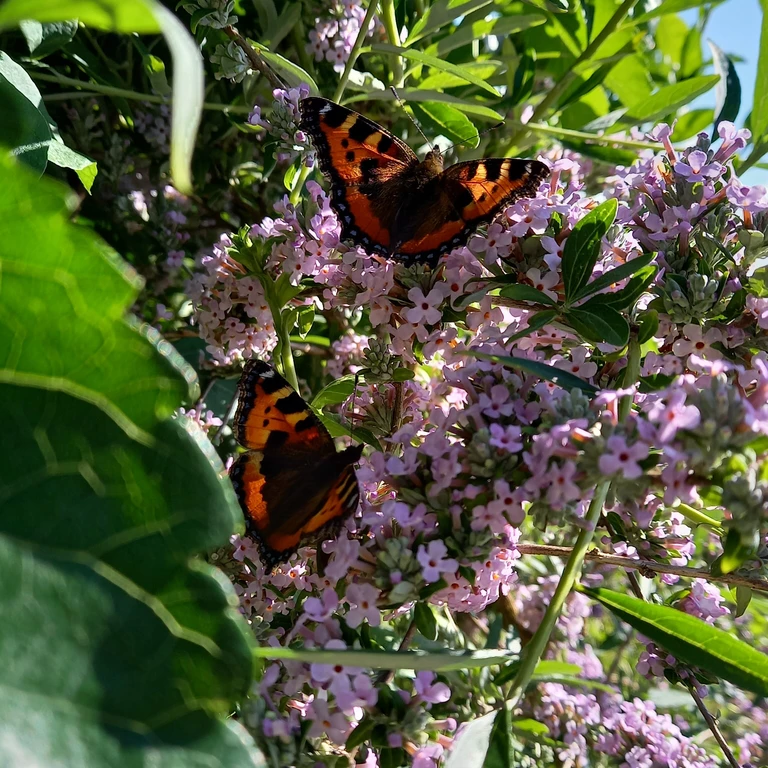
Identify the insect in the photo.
Aglais urticae
